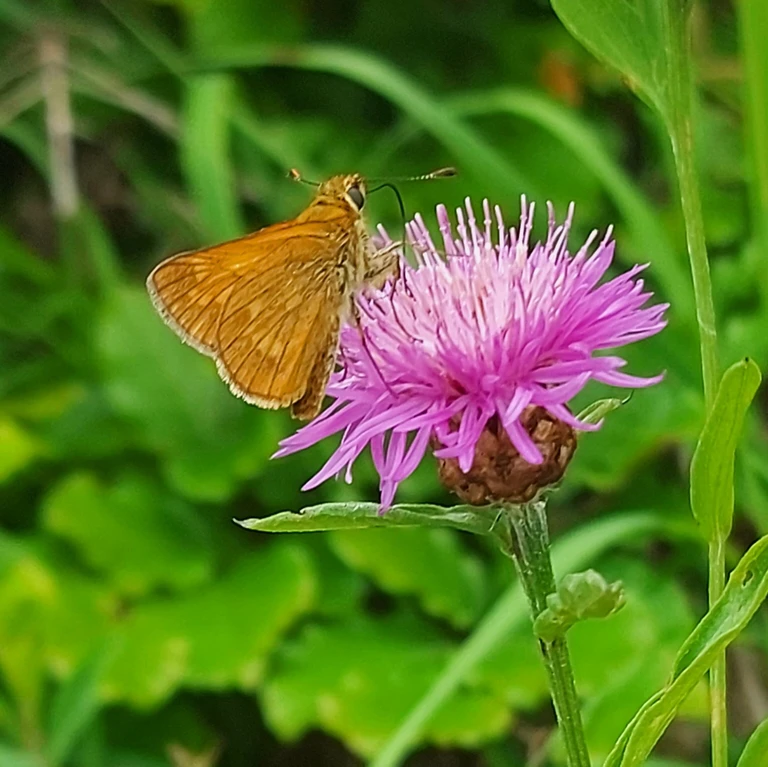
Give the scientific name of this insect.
Ochlodes sylvanus (also Ochlodes venata)
